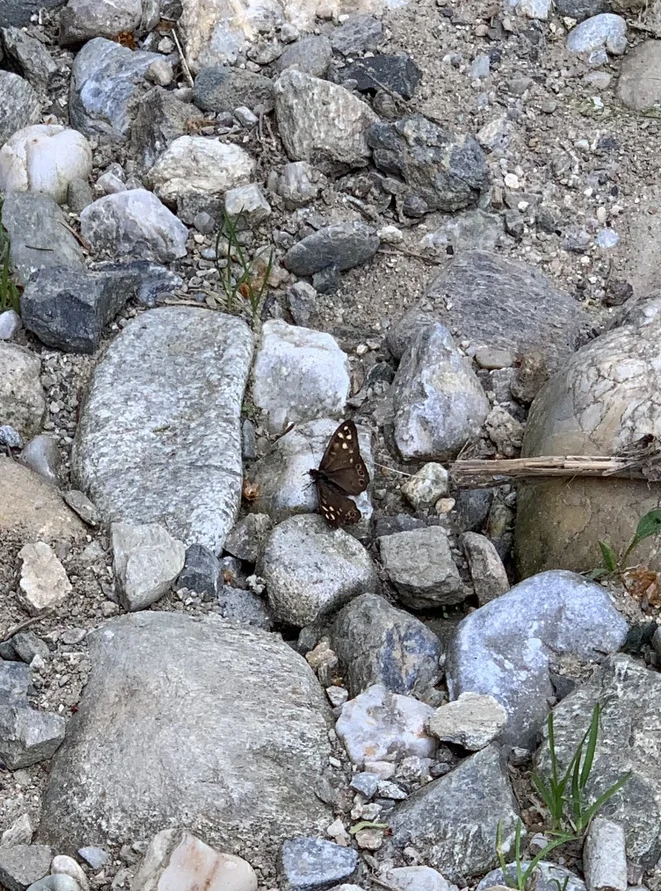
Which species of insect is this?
Pararge aegeria
